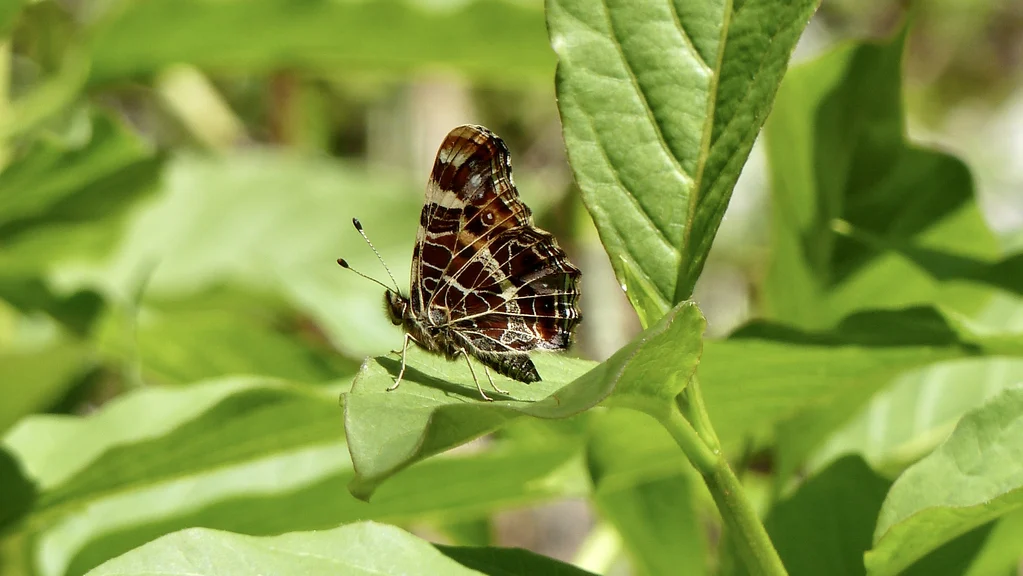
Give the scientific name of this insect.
Araschnia levana
